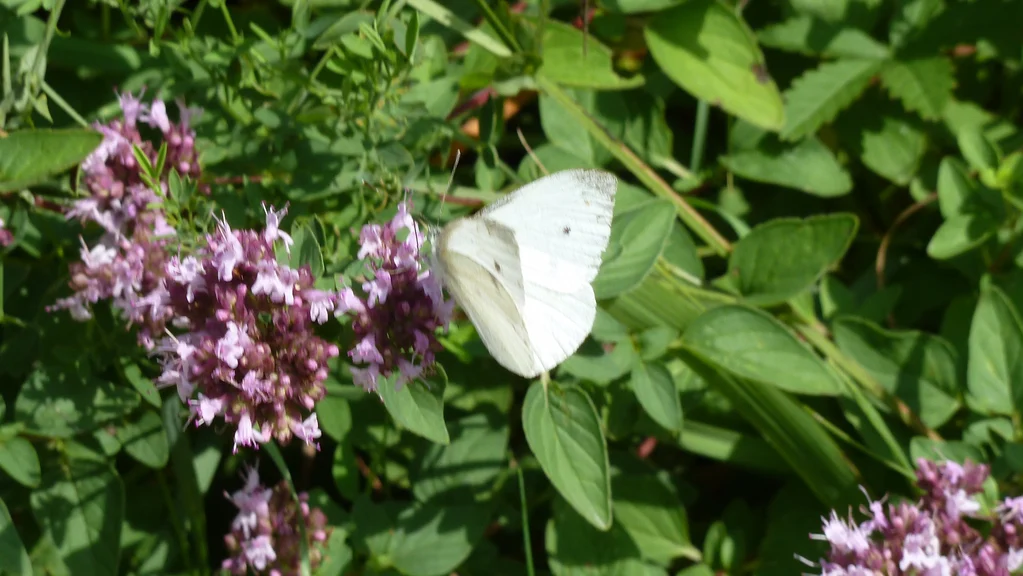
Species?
Pieris rapae
